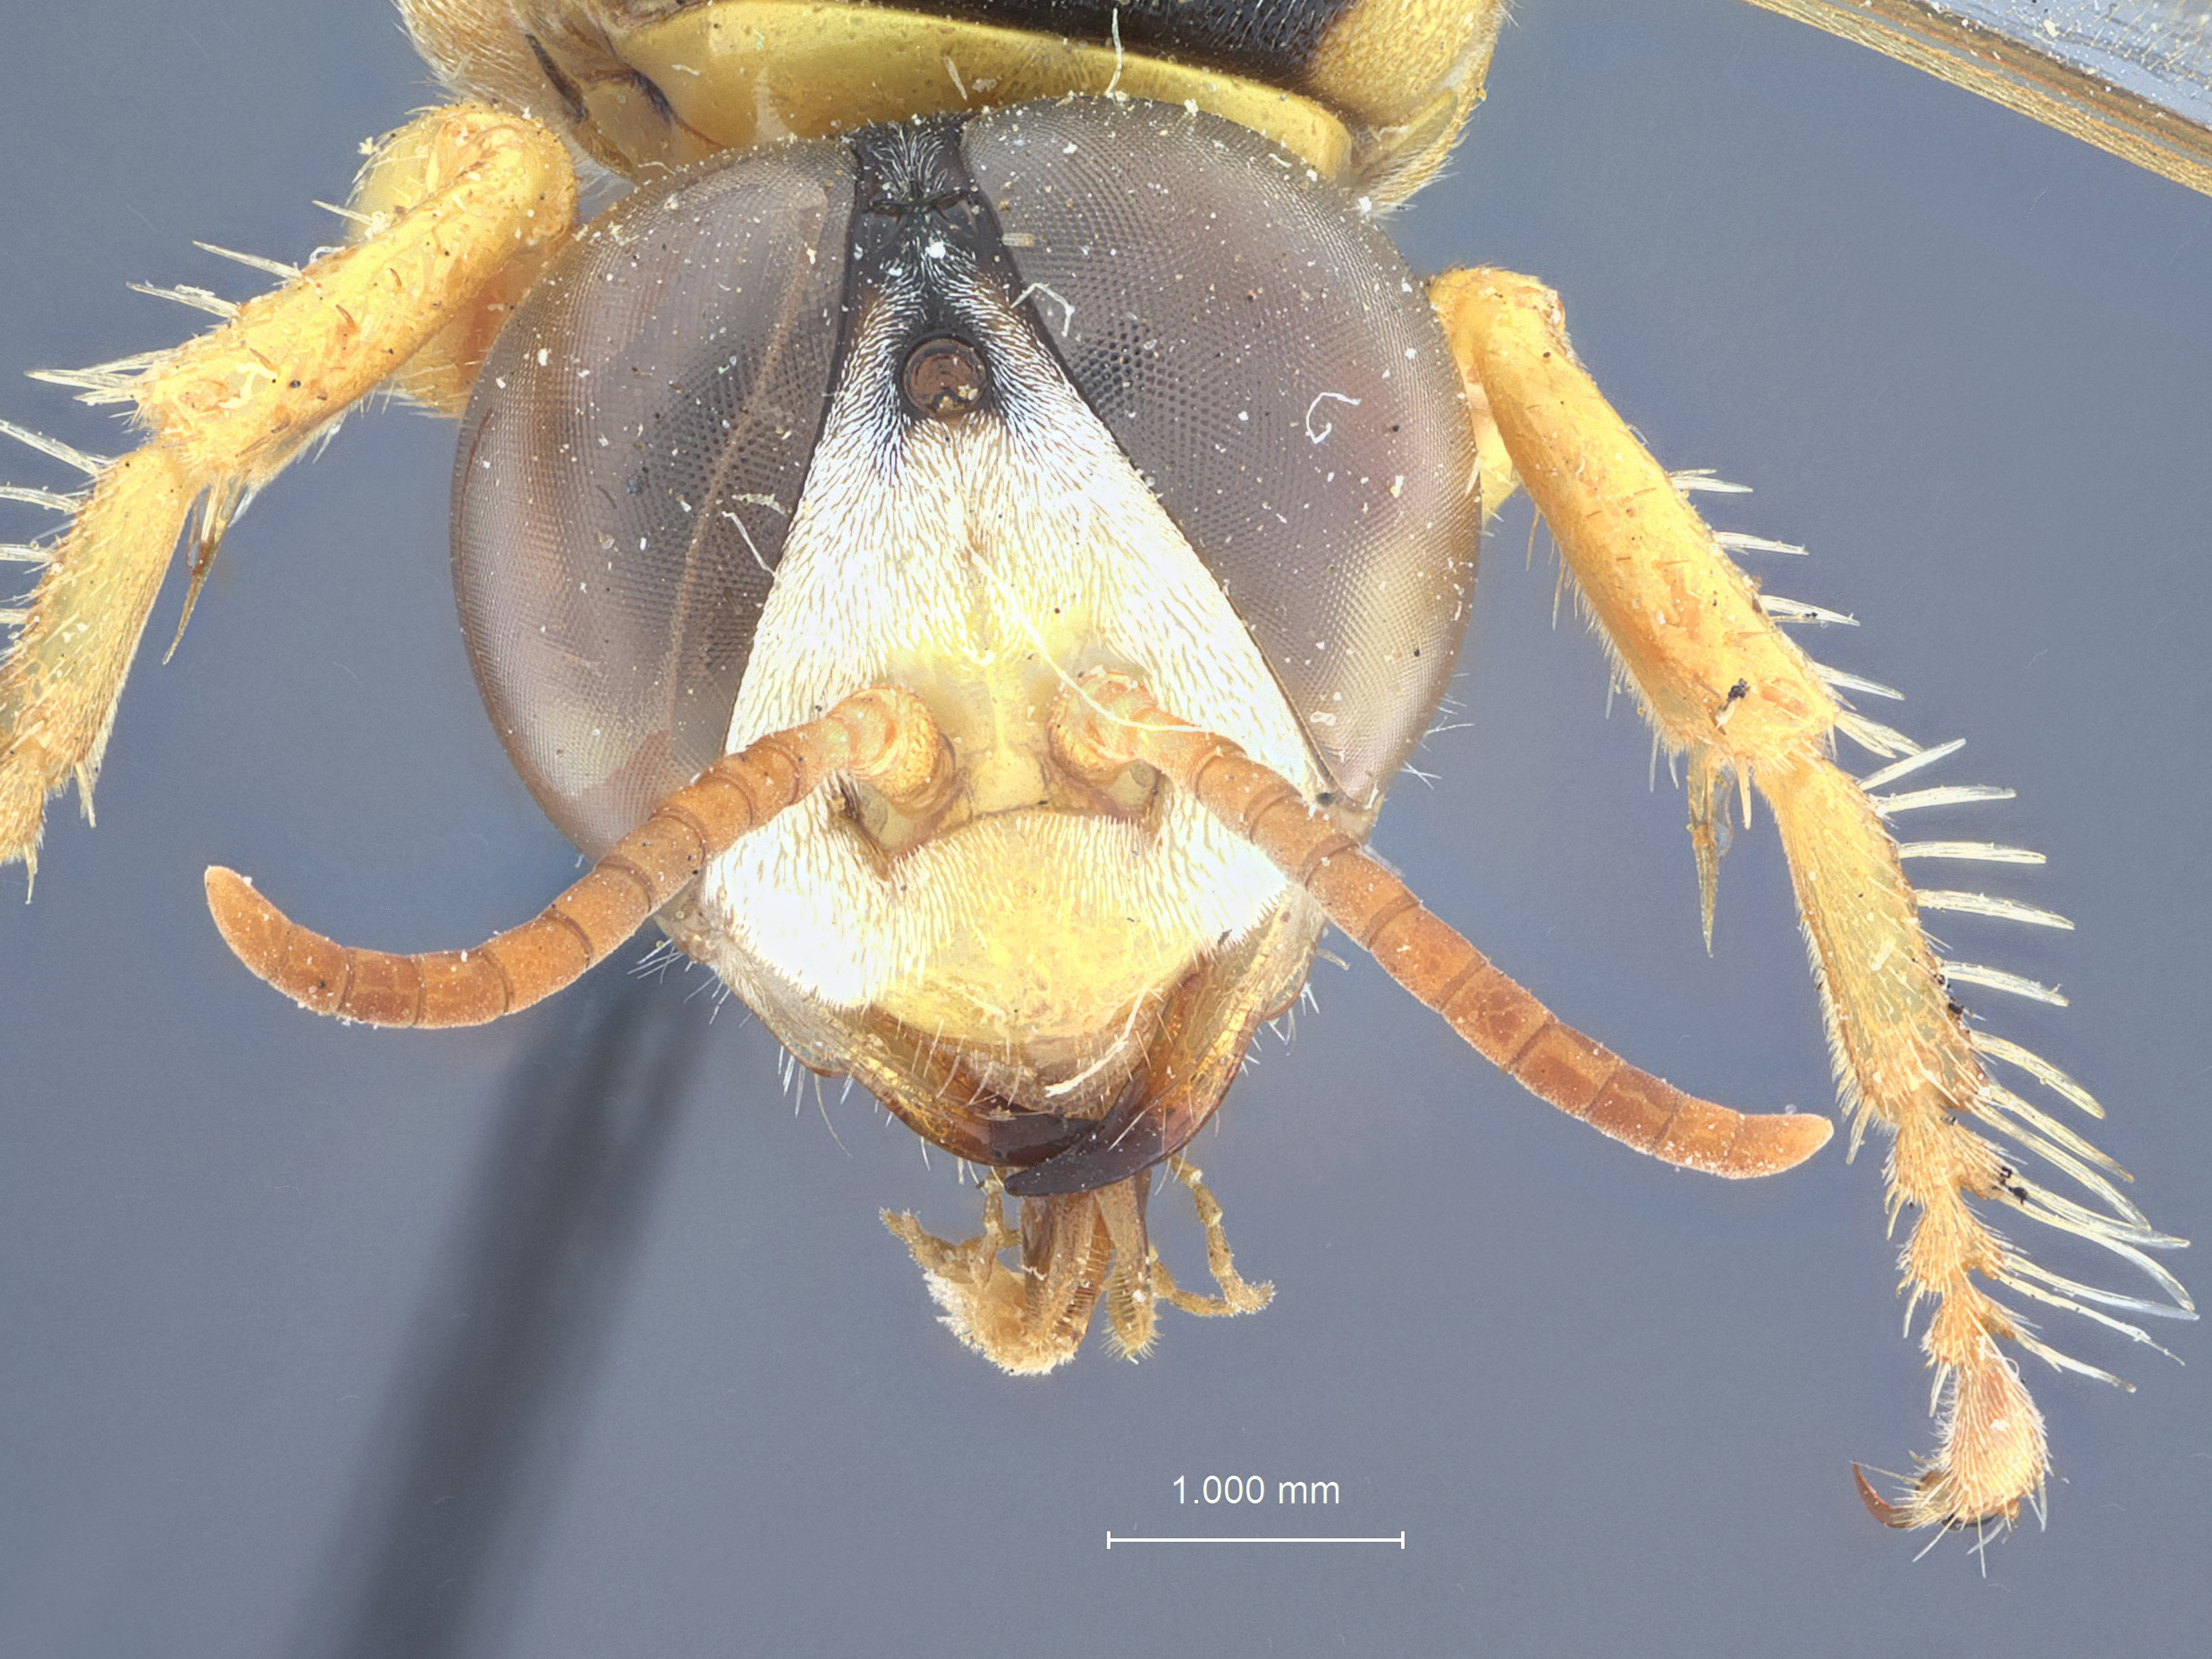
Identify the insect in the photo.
Palarus decipiens
